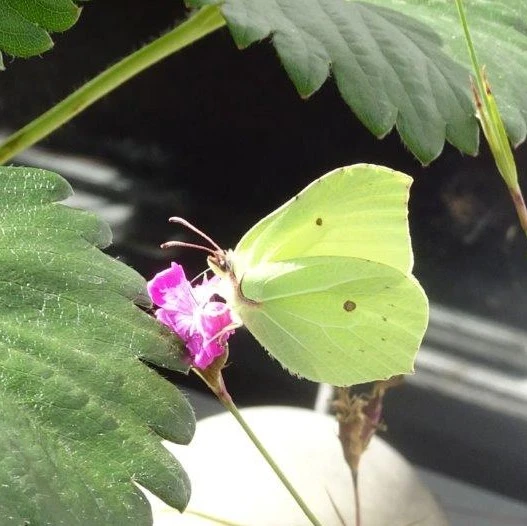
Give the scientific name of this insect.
Gonepteryx rhamni
